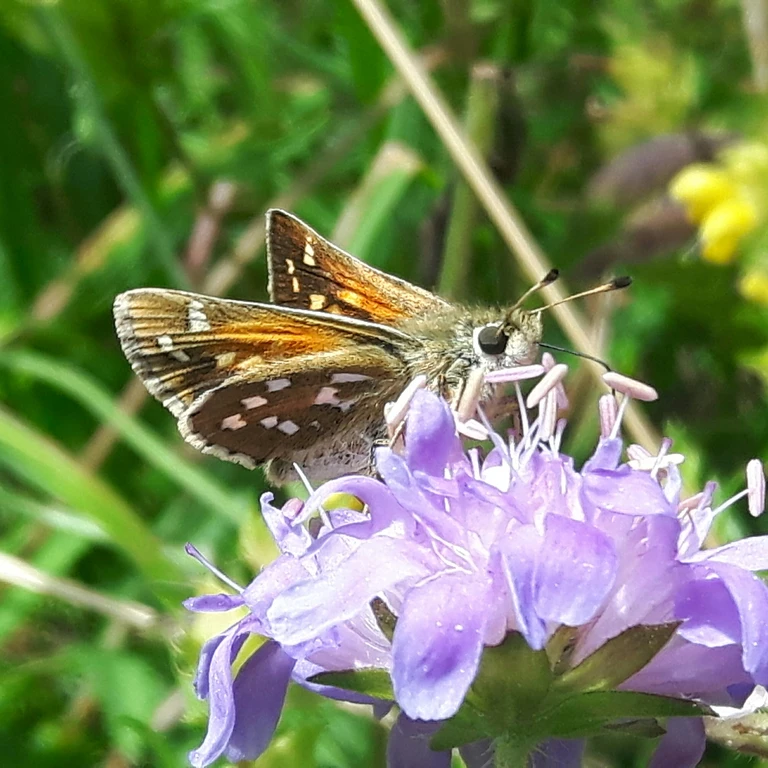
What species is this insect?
Hesperia comma
